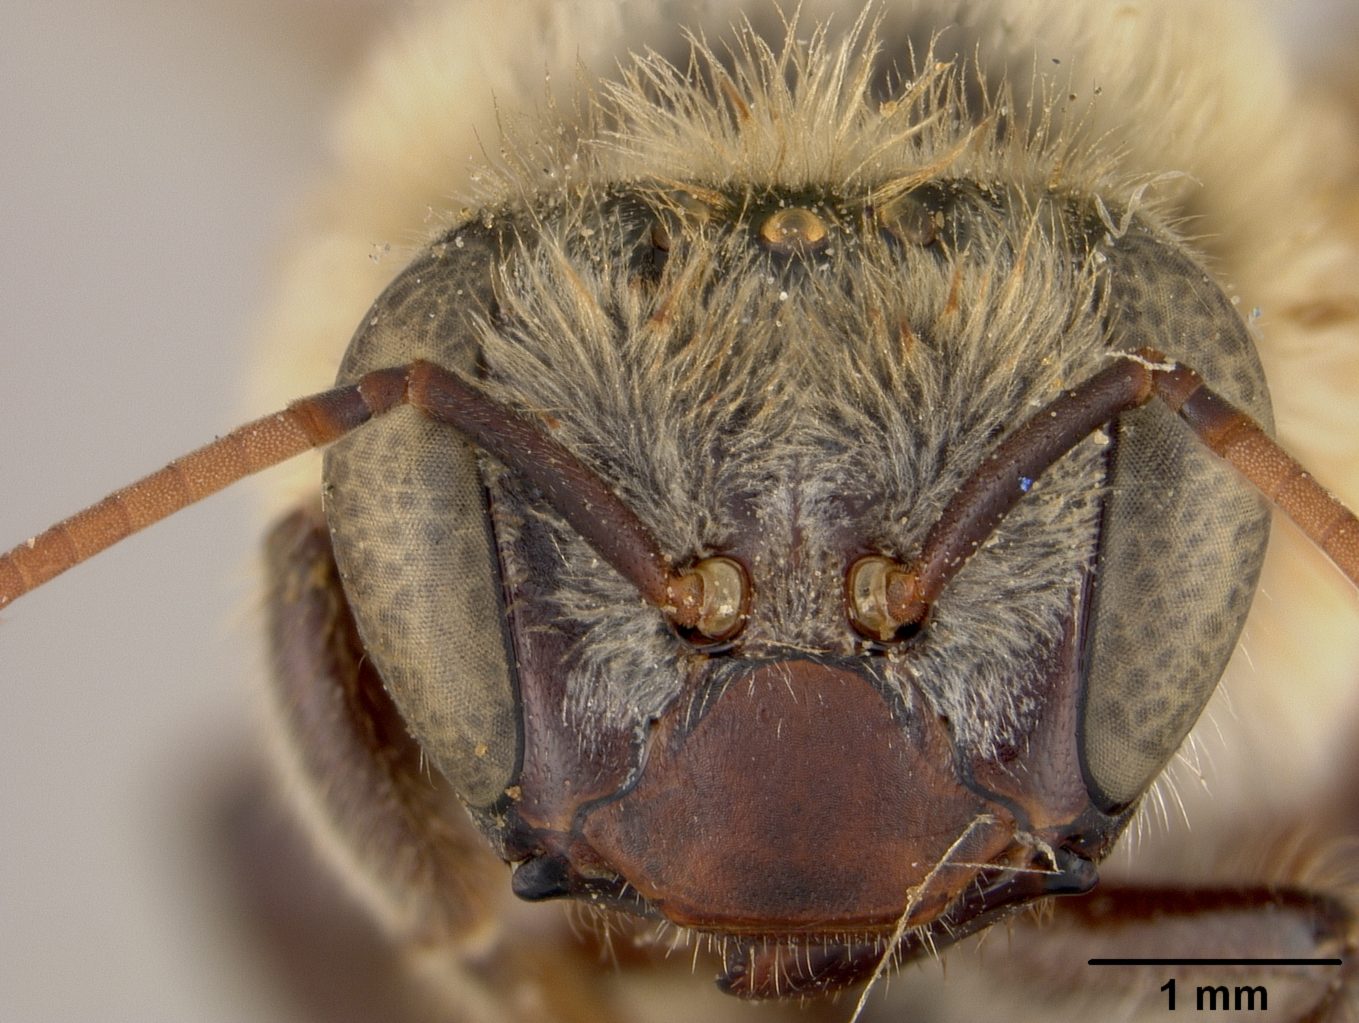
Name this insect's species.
Melipona mimetica
